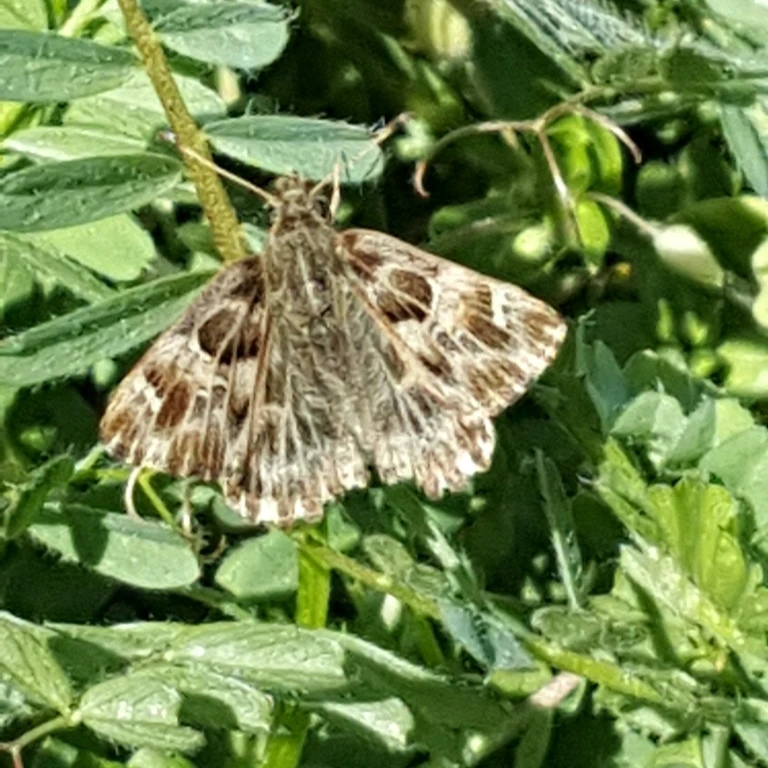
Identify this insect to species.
Carcharodus alceae
